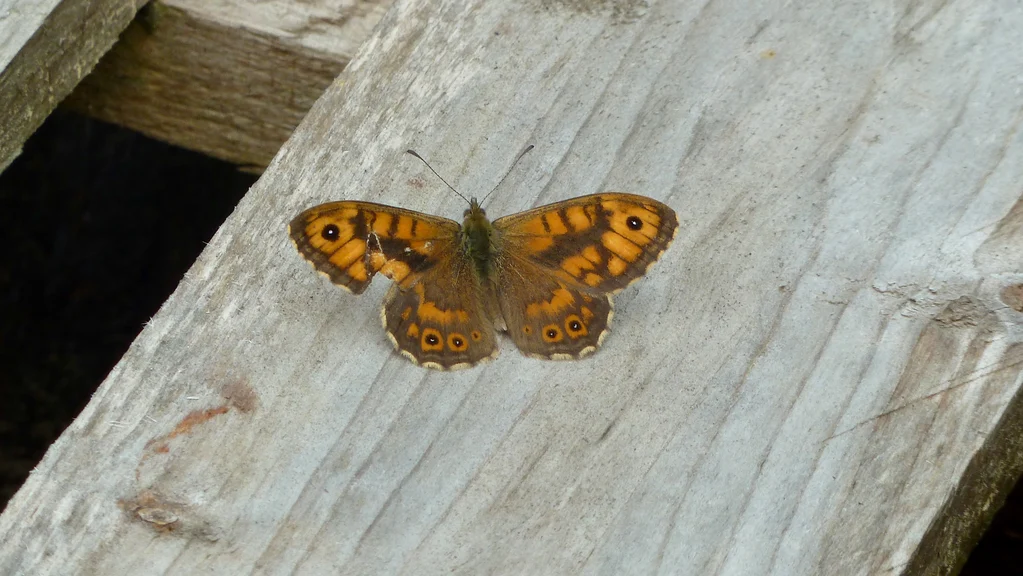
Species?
Lasiommata megera (also Pararge megera)
